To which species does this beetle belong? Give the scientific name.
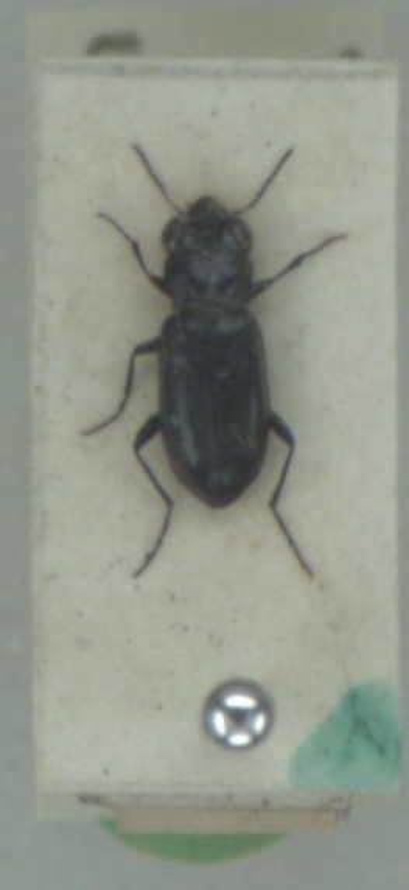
Notiophilus aquaticus
